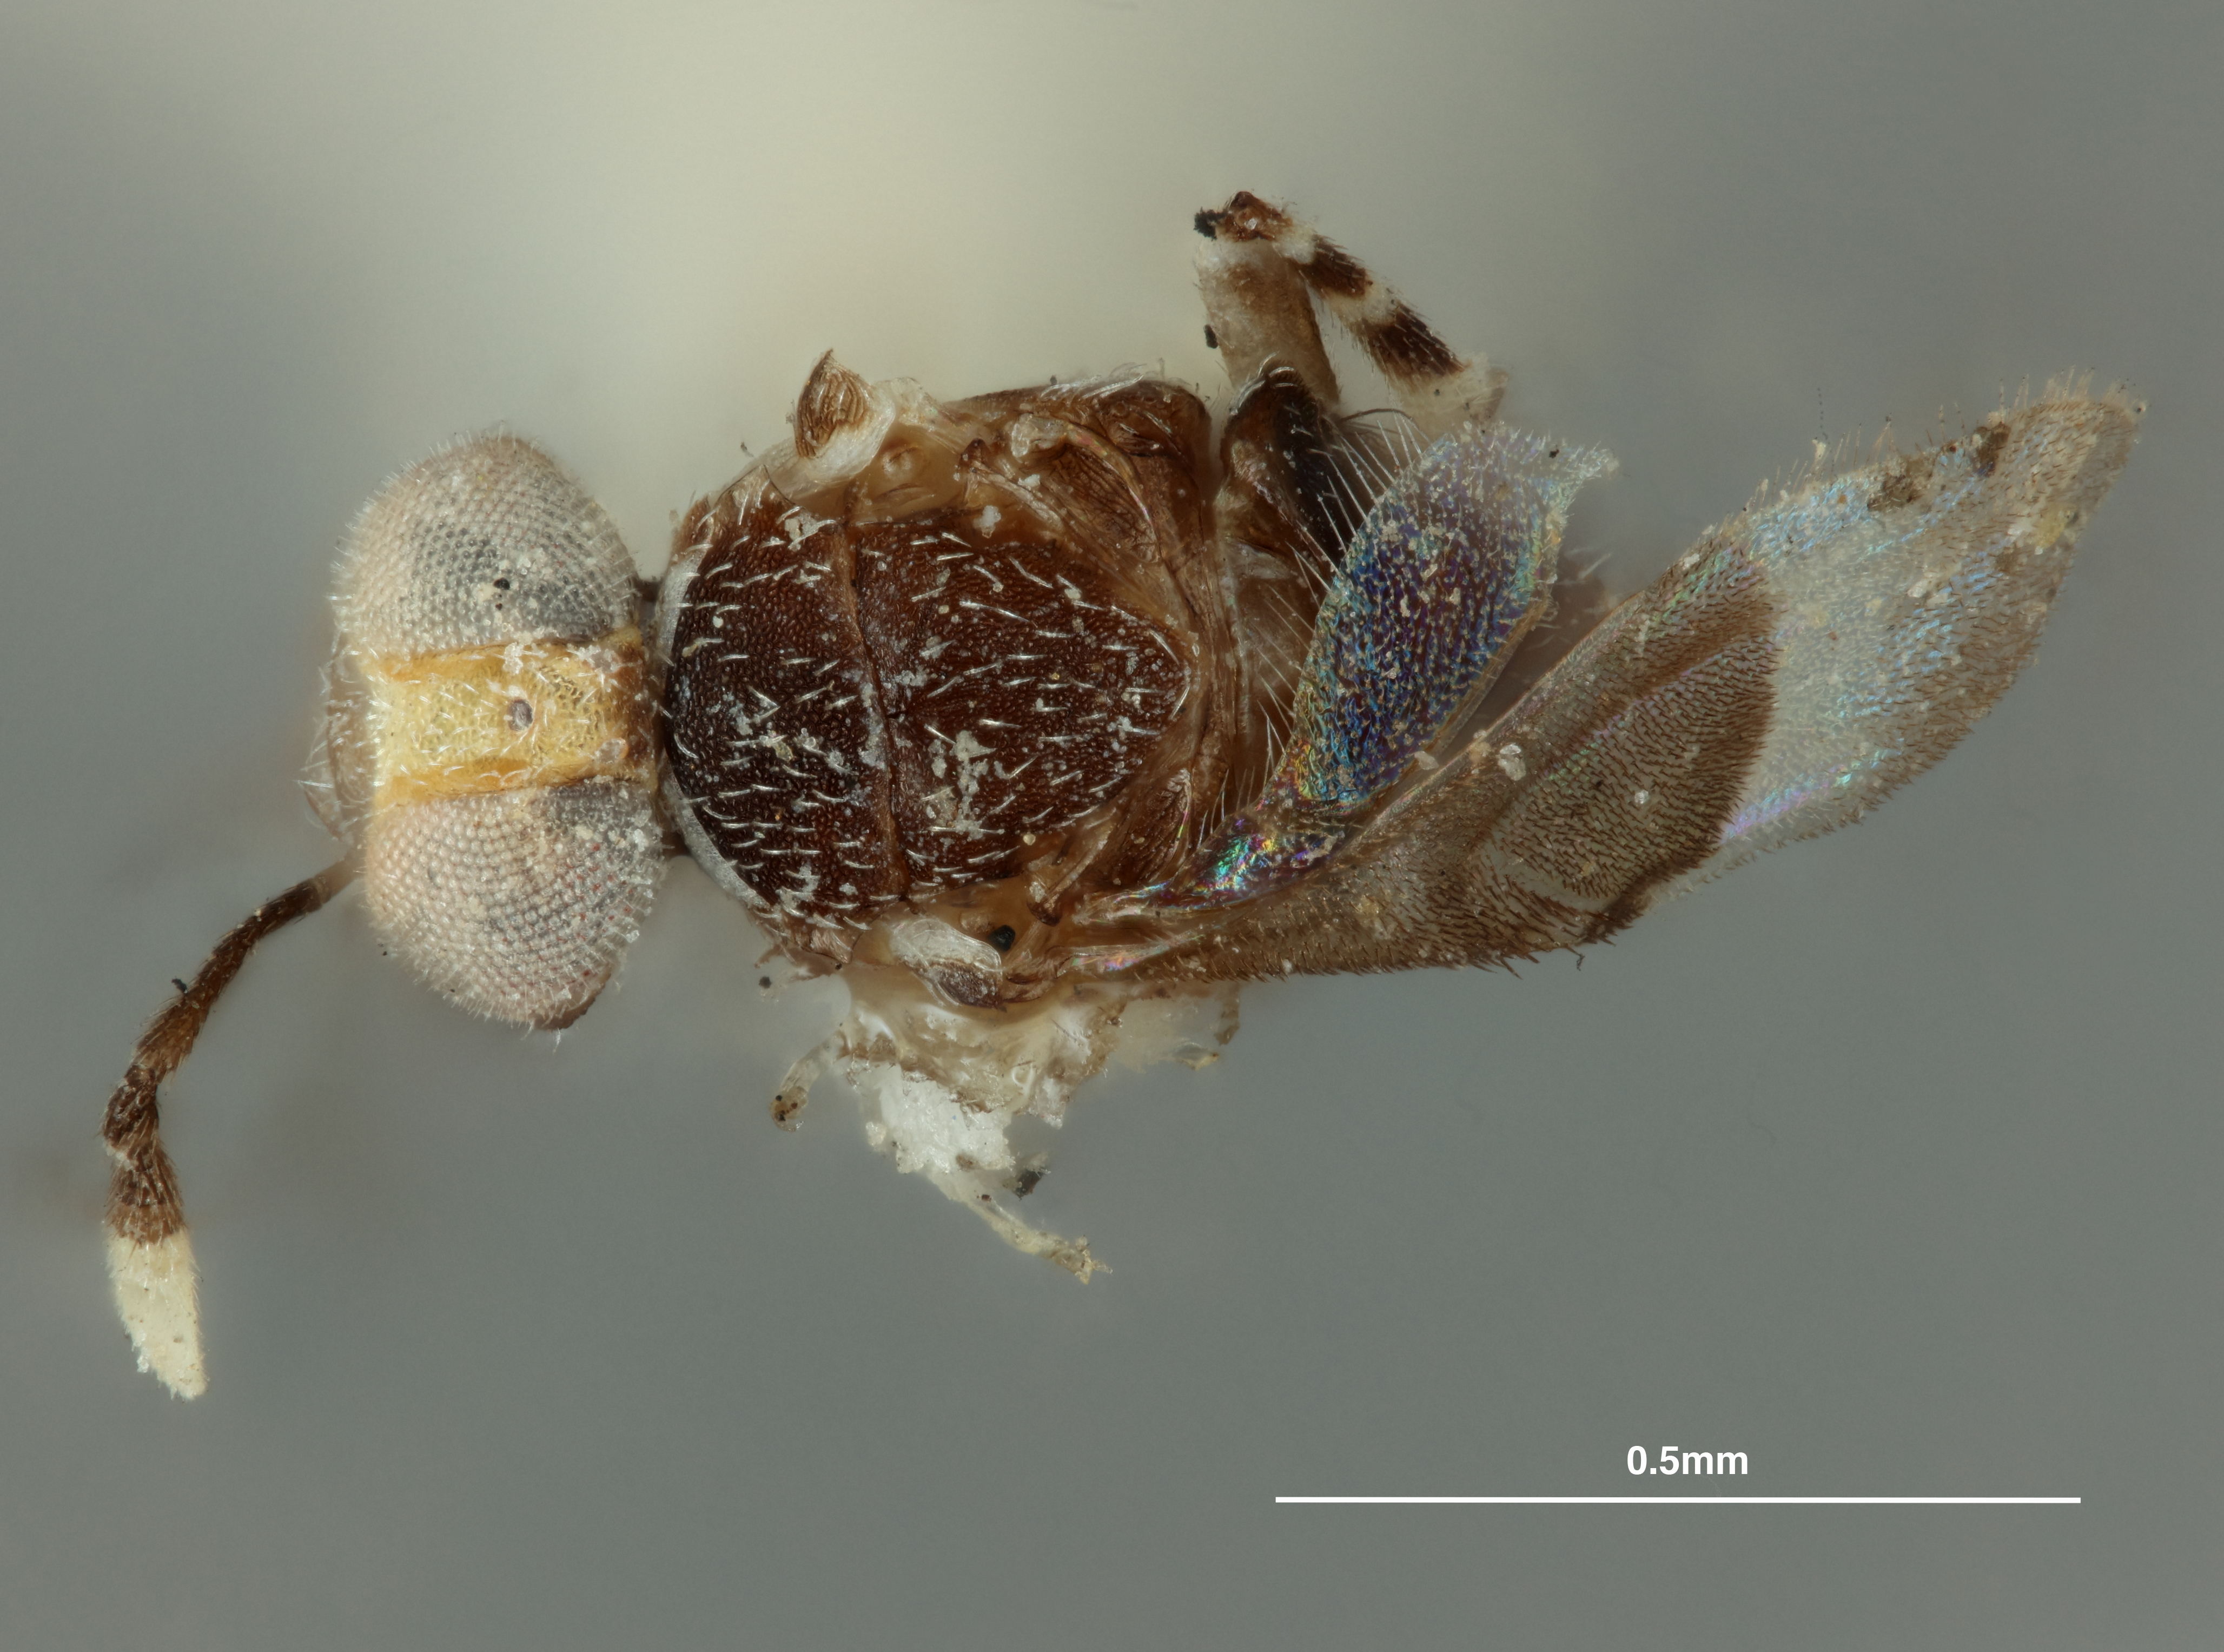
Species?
Pseudococcobius clauseni
